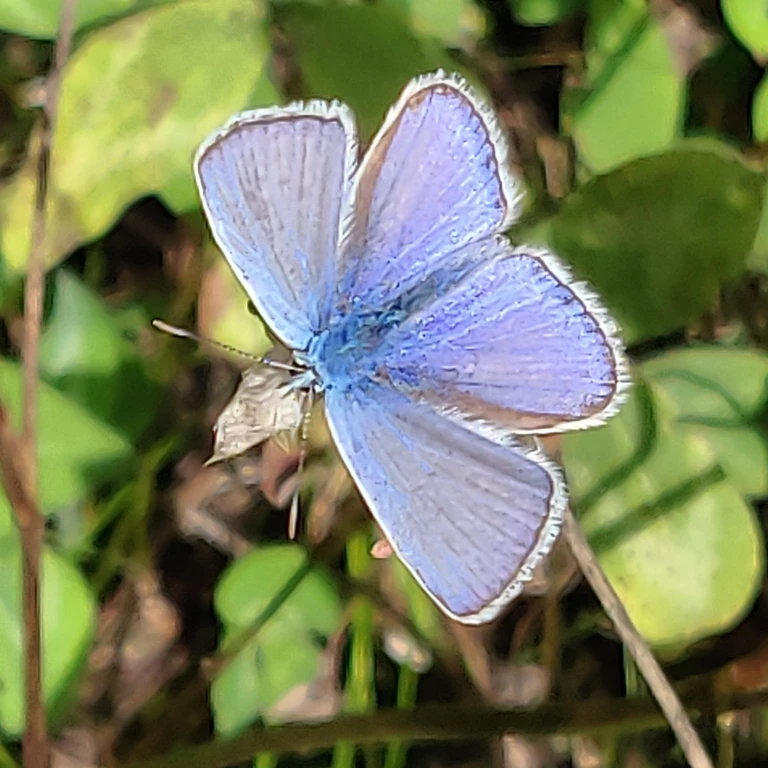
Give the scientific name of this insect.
Polyommatus icarus
